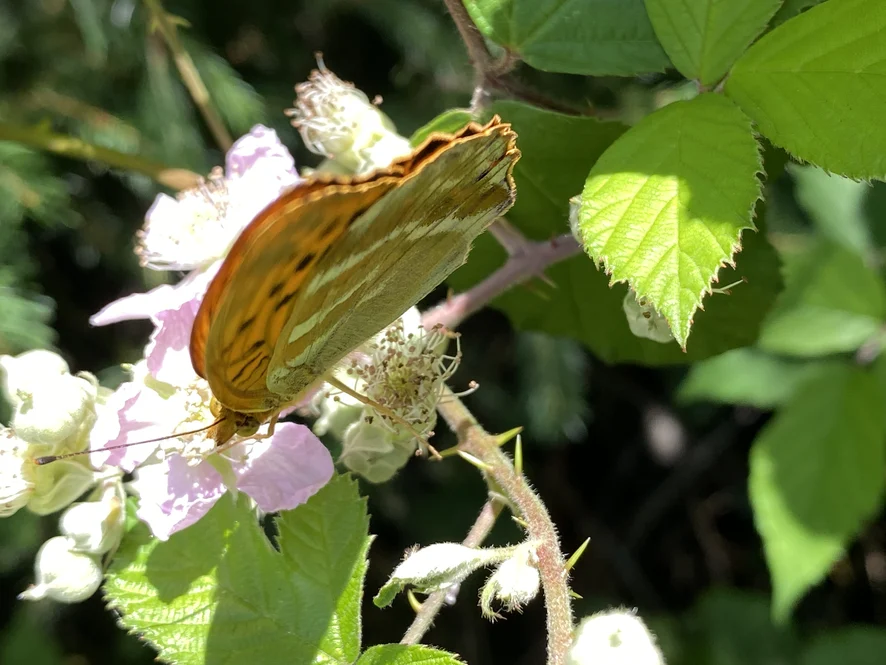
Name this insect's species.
Argynnis paphia
